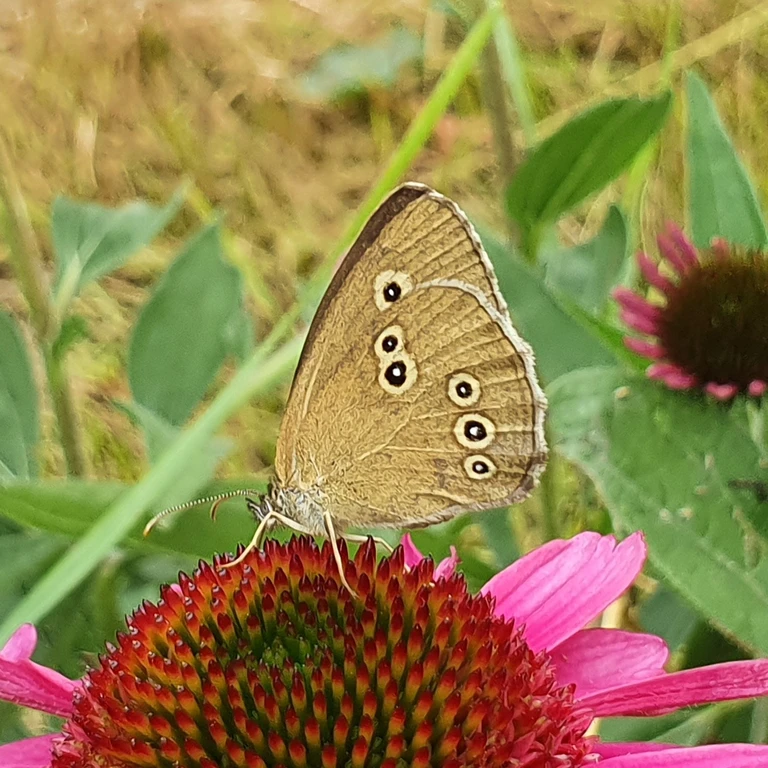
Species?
Aphantopus hyperantus
